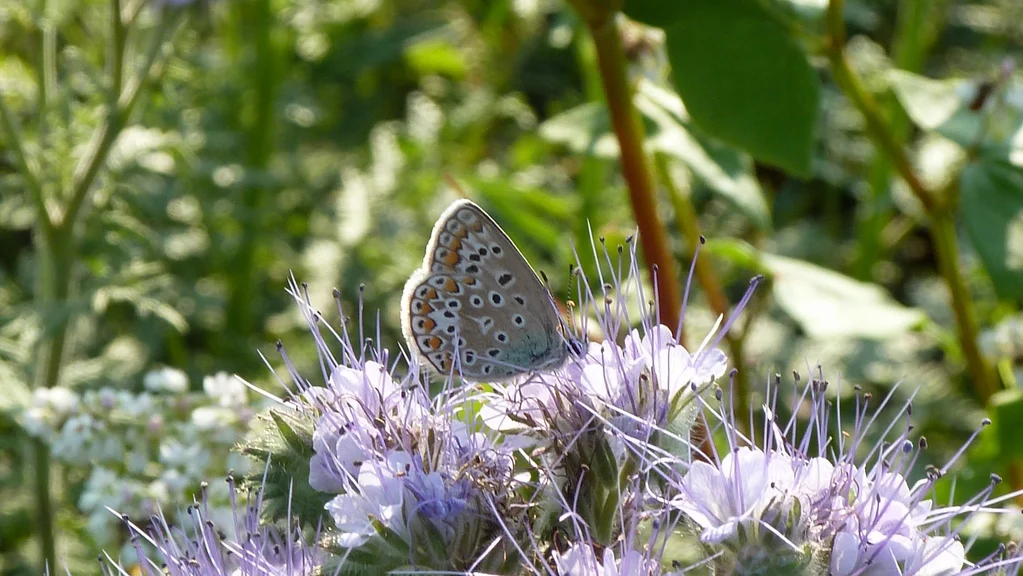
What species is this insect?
Polyommatus icarus
